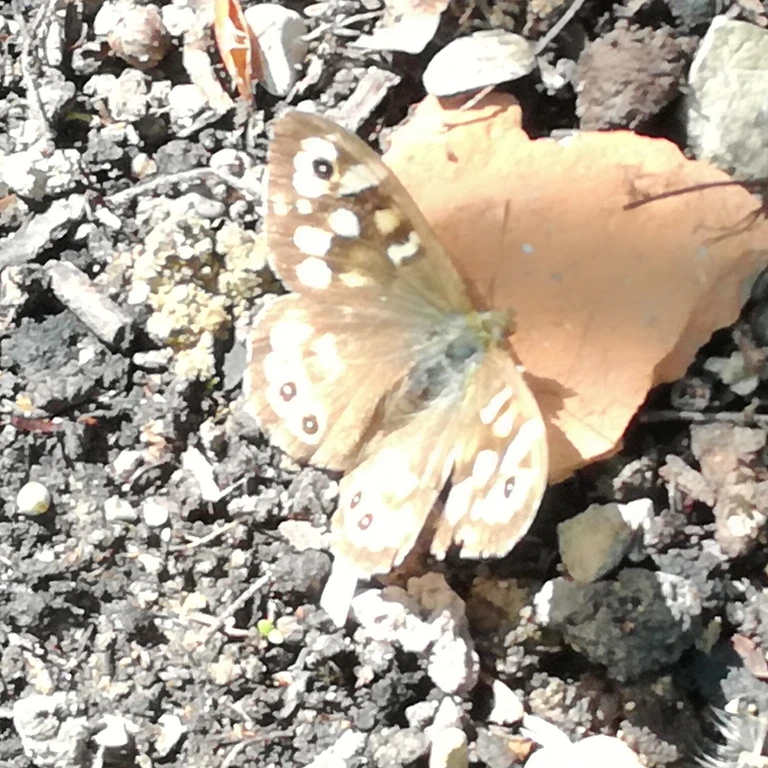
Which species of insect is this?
Pararge aegeria
